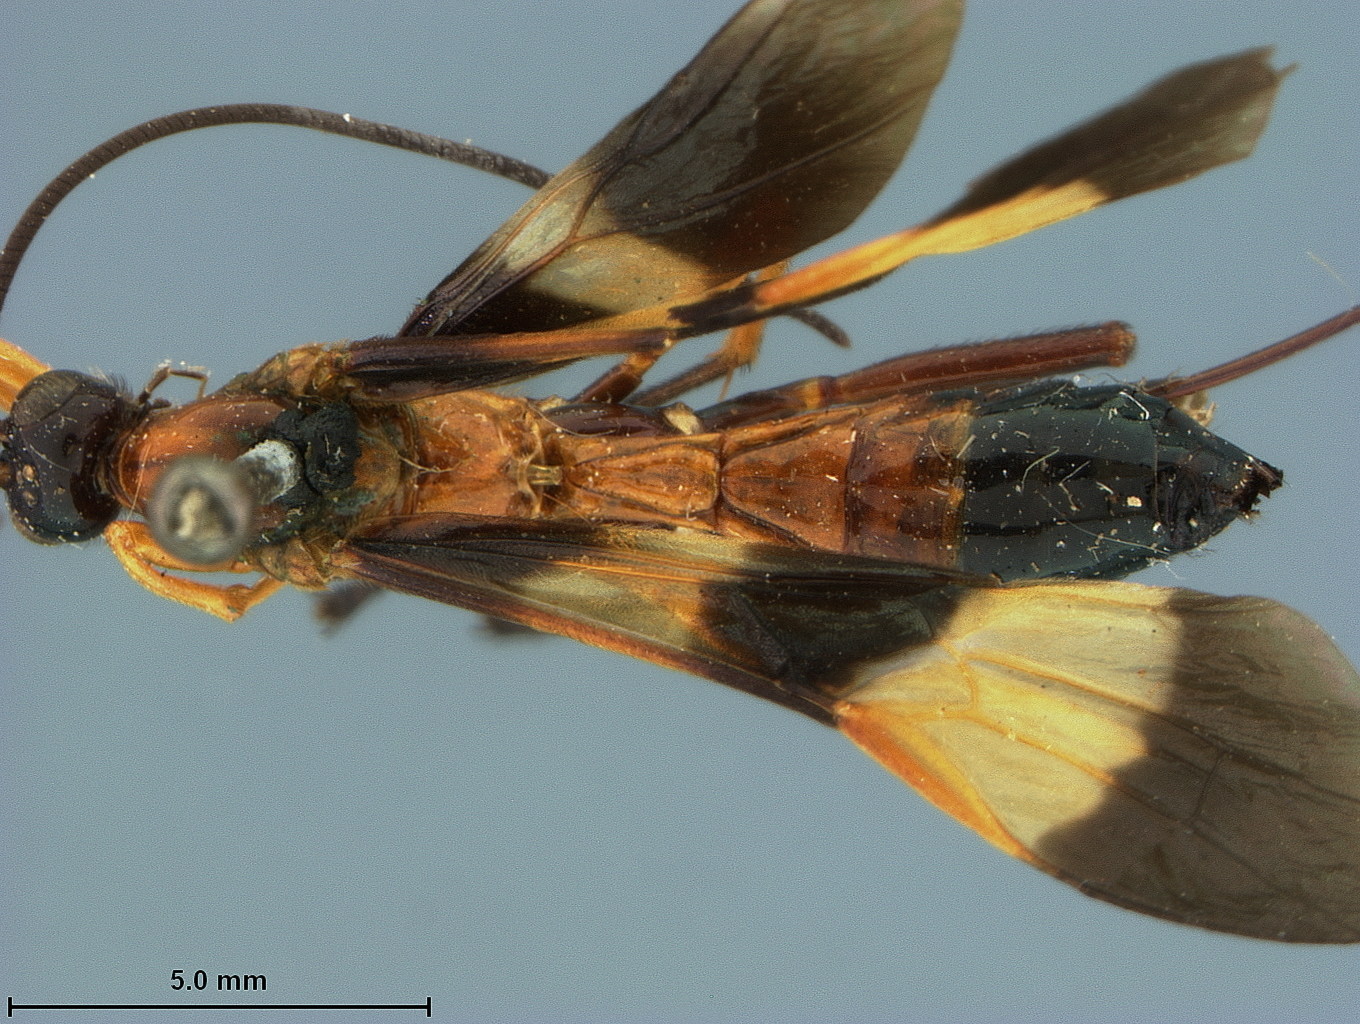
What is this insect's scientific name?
Exothecus magnificus
